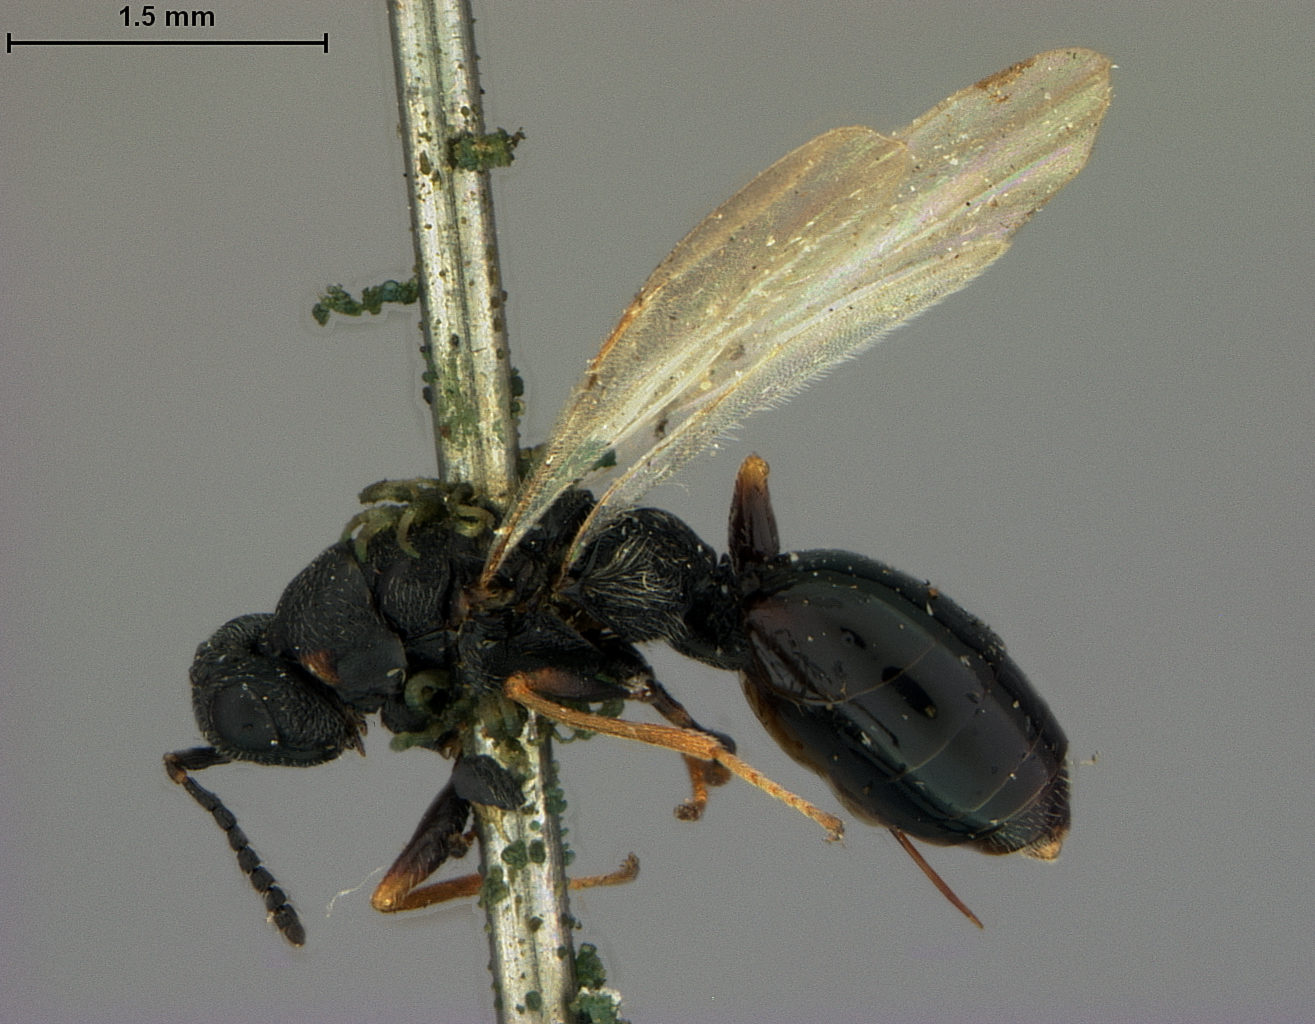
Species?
Isosomorpha tibialis
